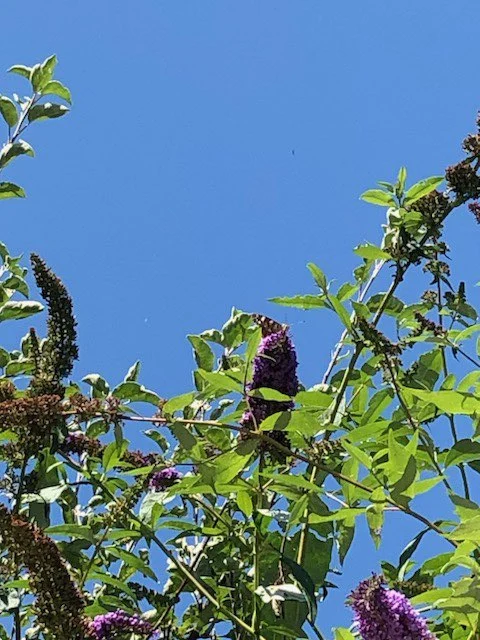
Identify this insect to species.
Vanessa cardui
